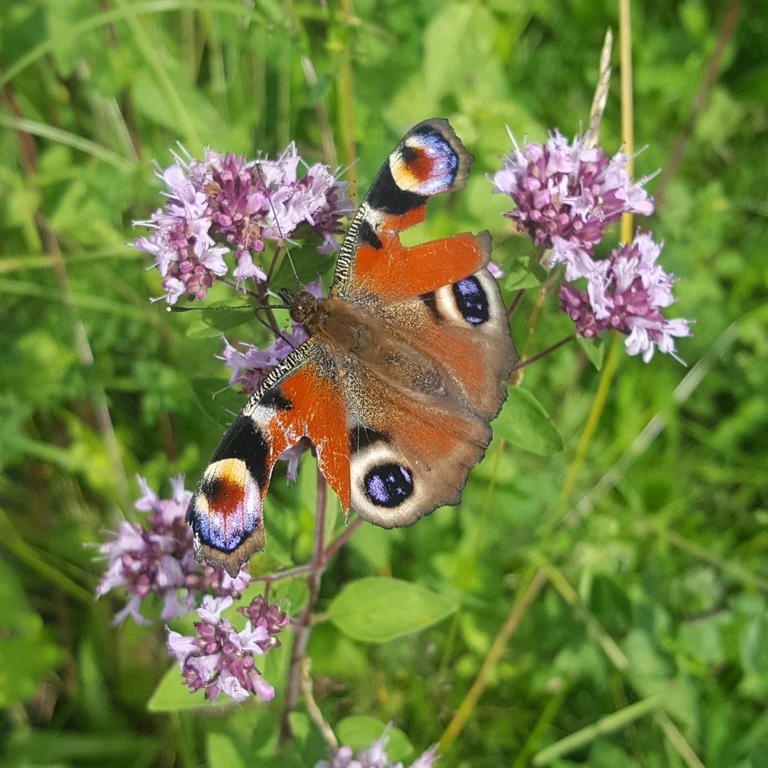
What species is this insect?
Aglais io
